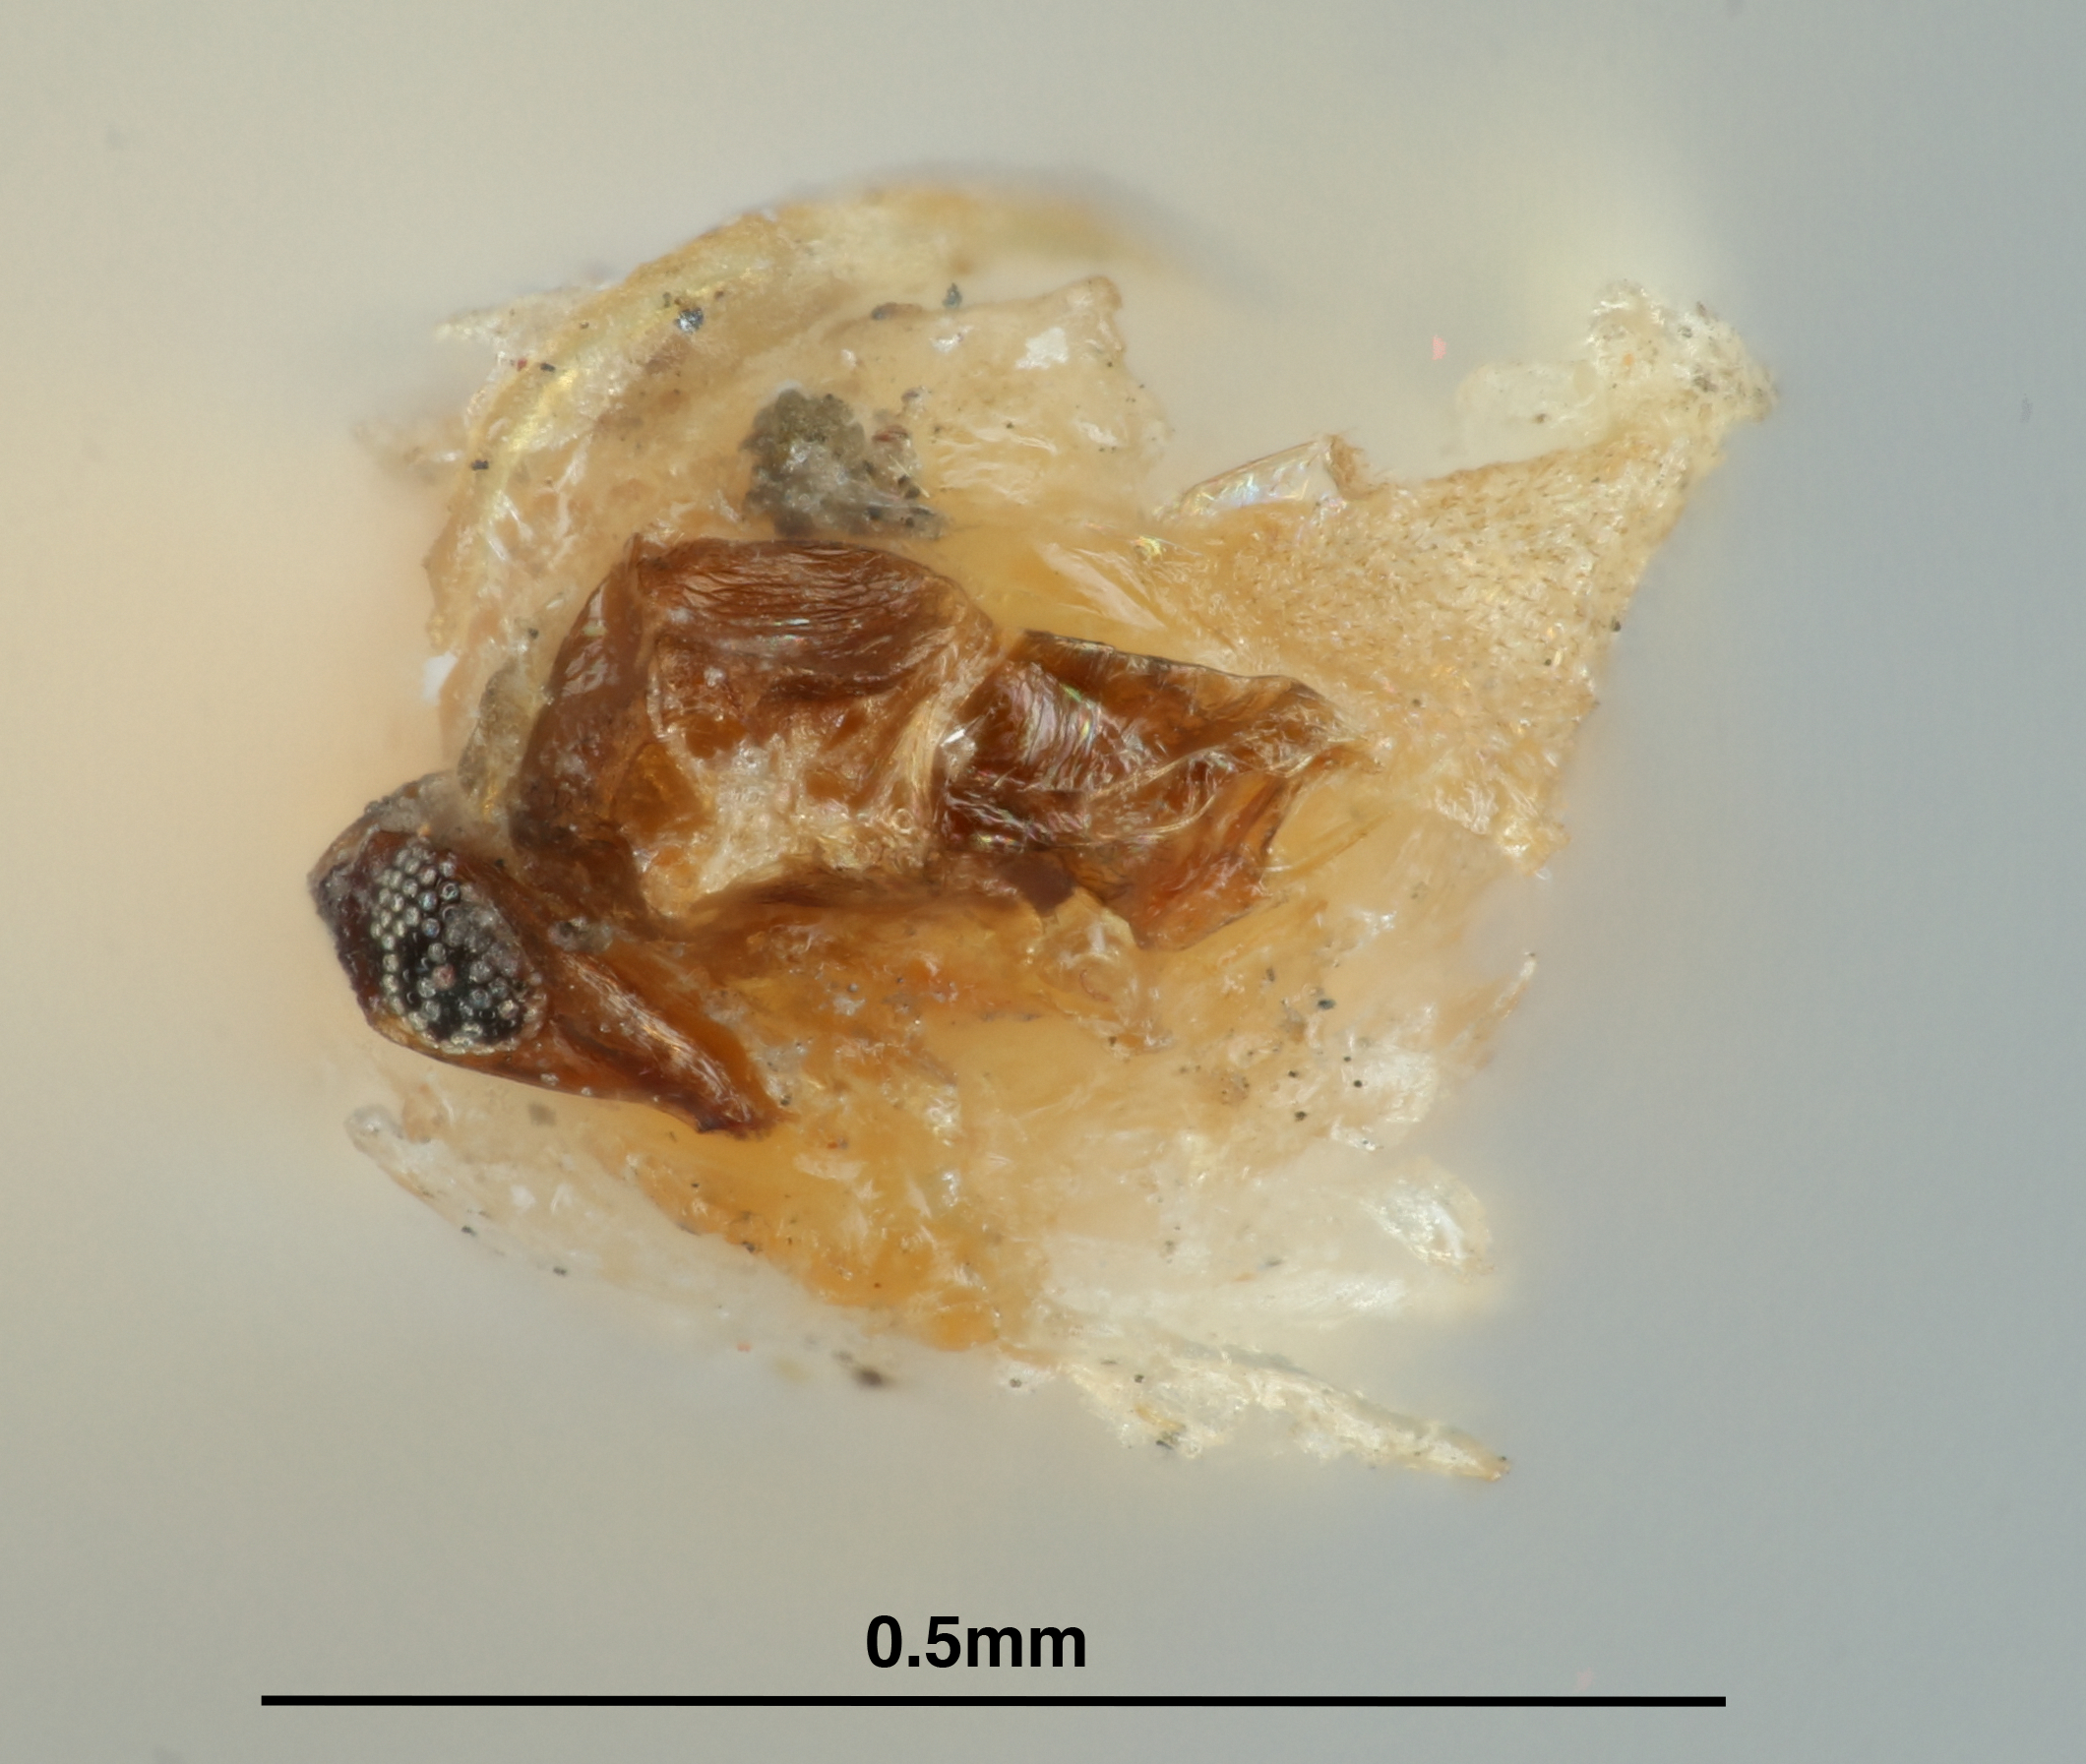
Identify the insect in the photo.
Coccobius diaspidis
